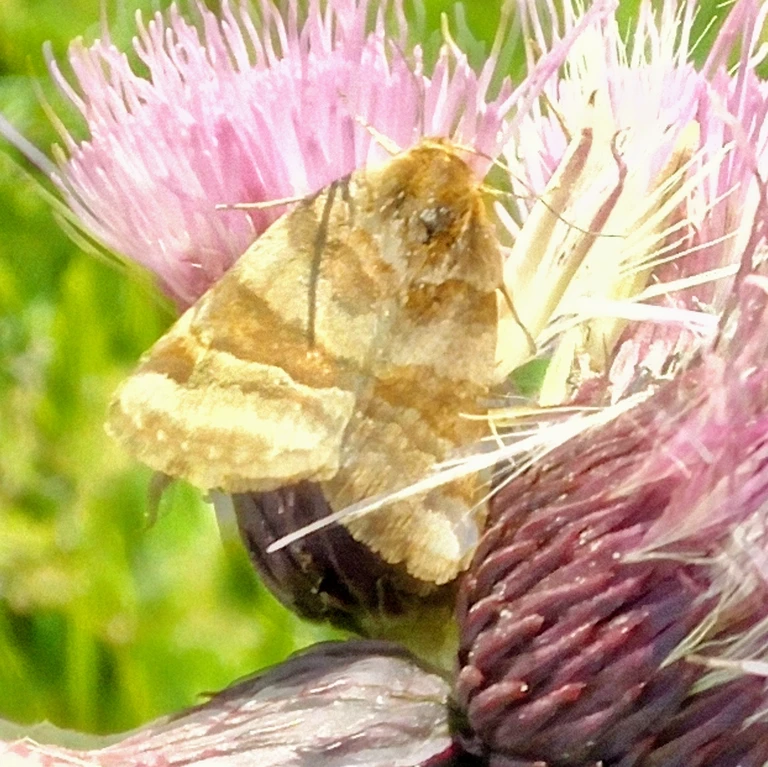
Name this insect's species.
Euclidia glyphica
